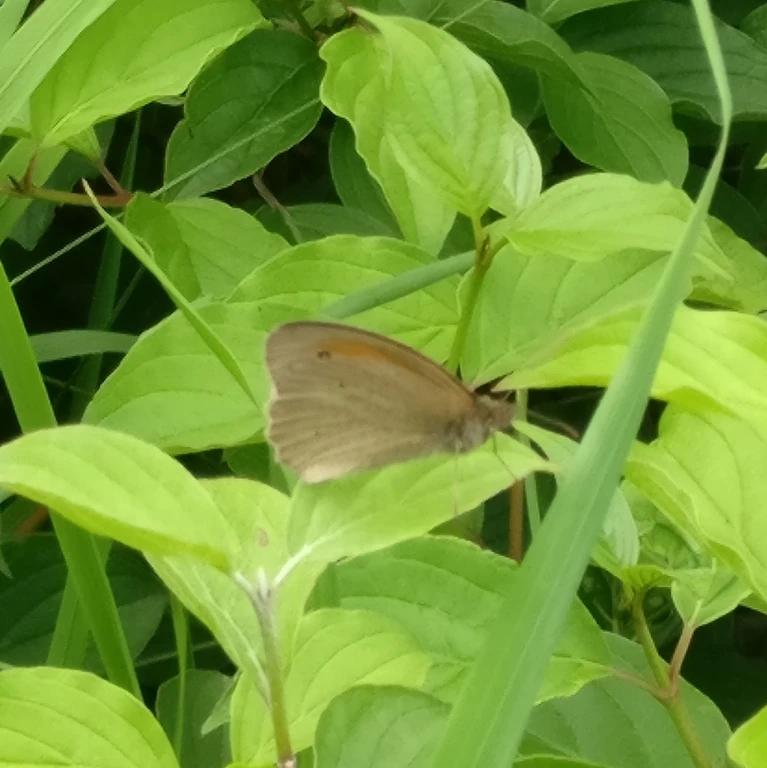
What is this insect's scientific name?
Maniola jurtina
